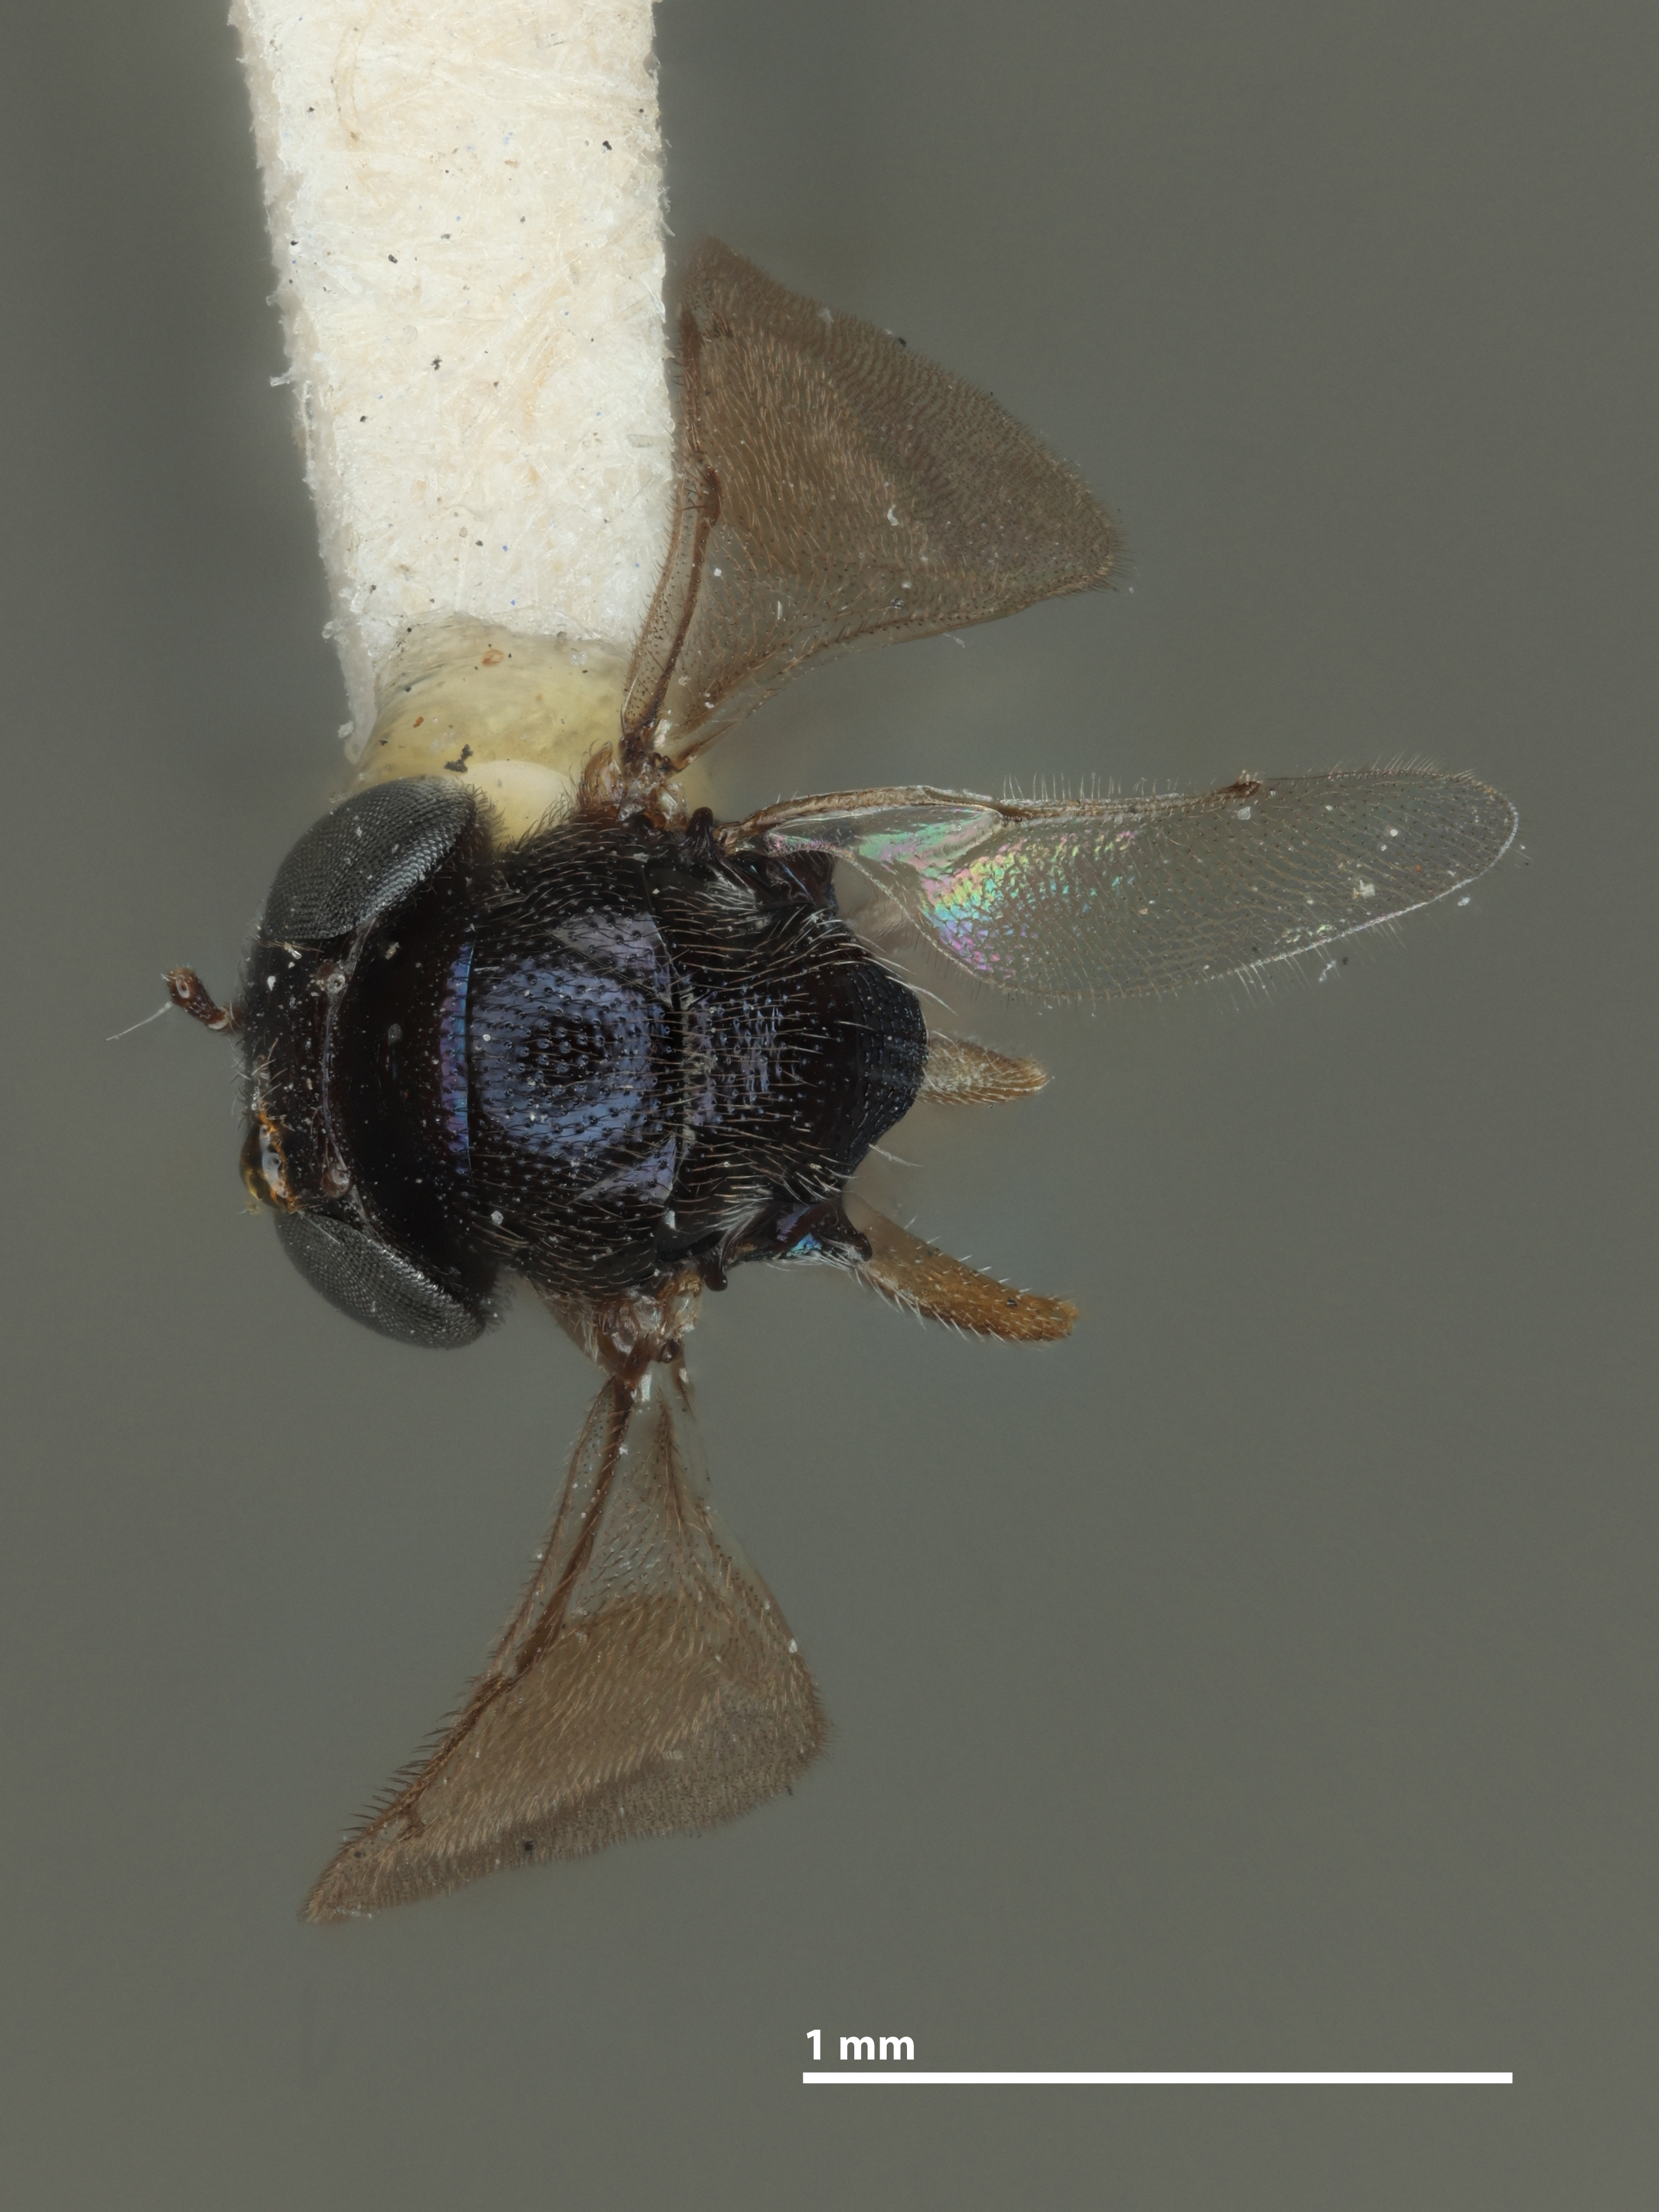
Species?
Anysis australiensis
